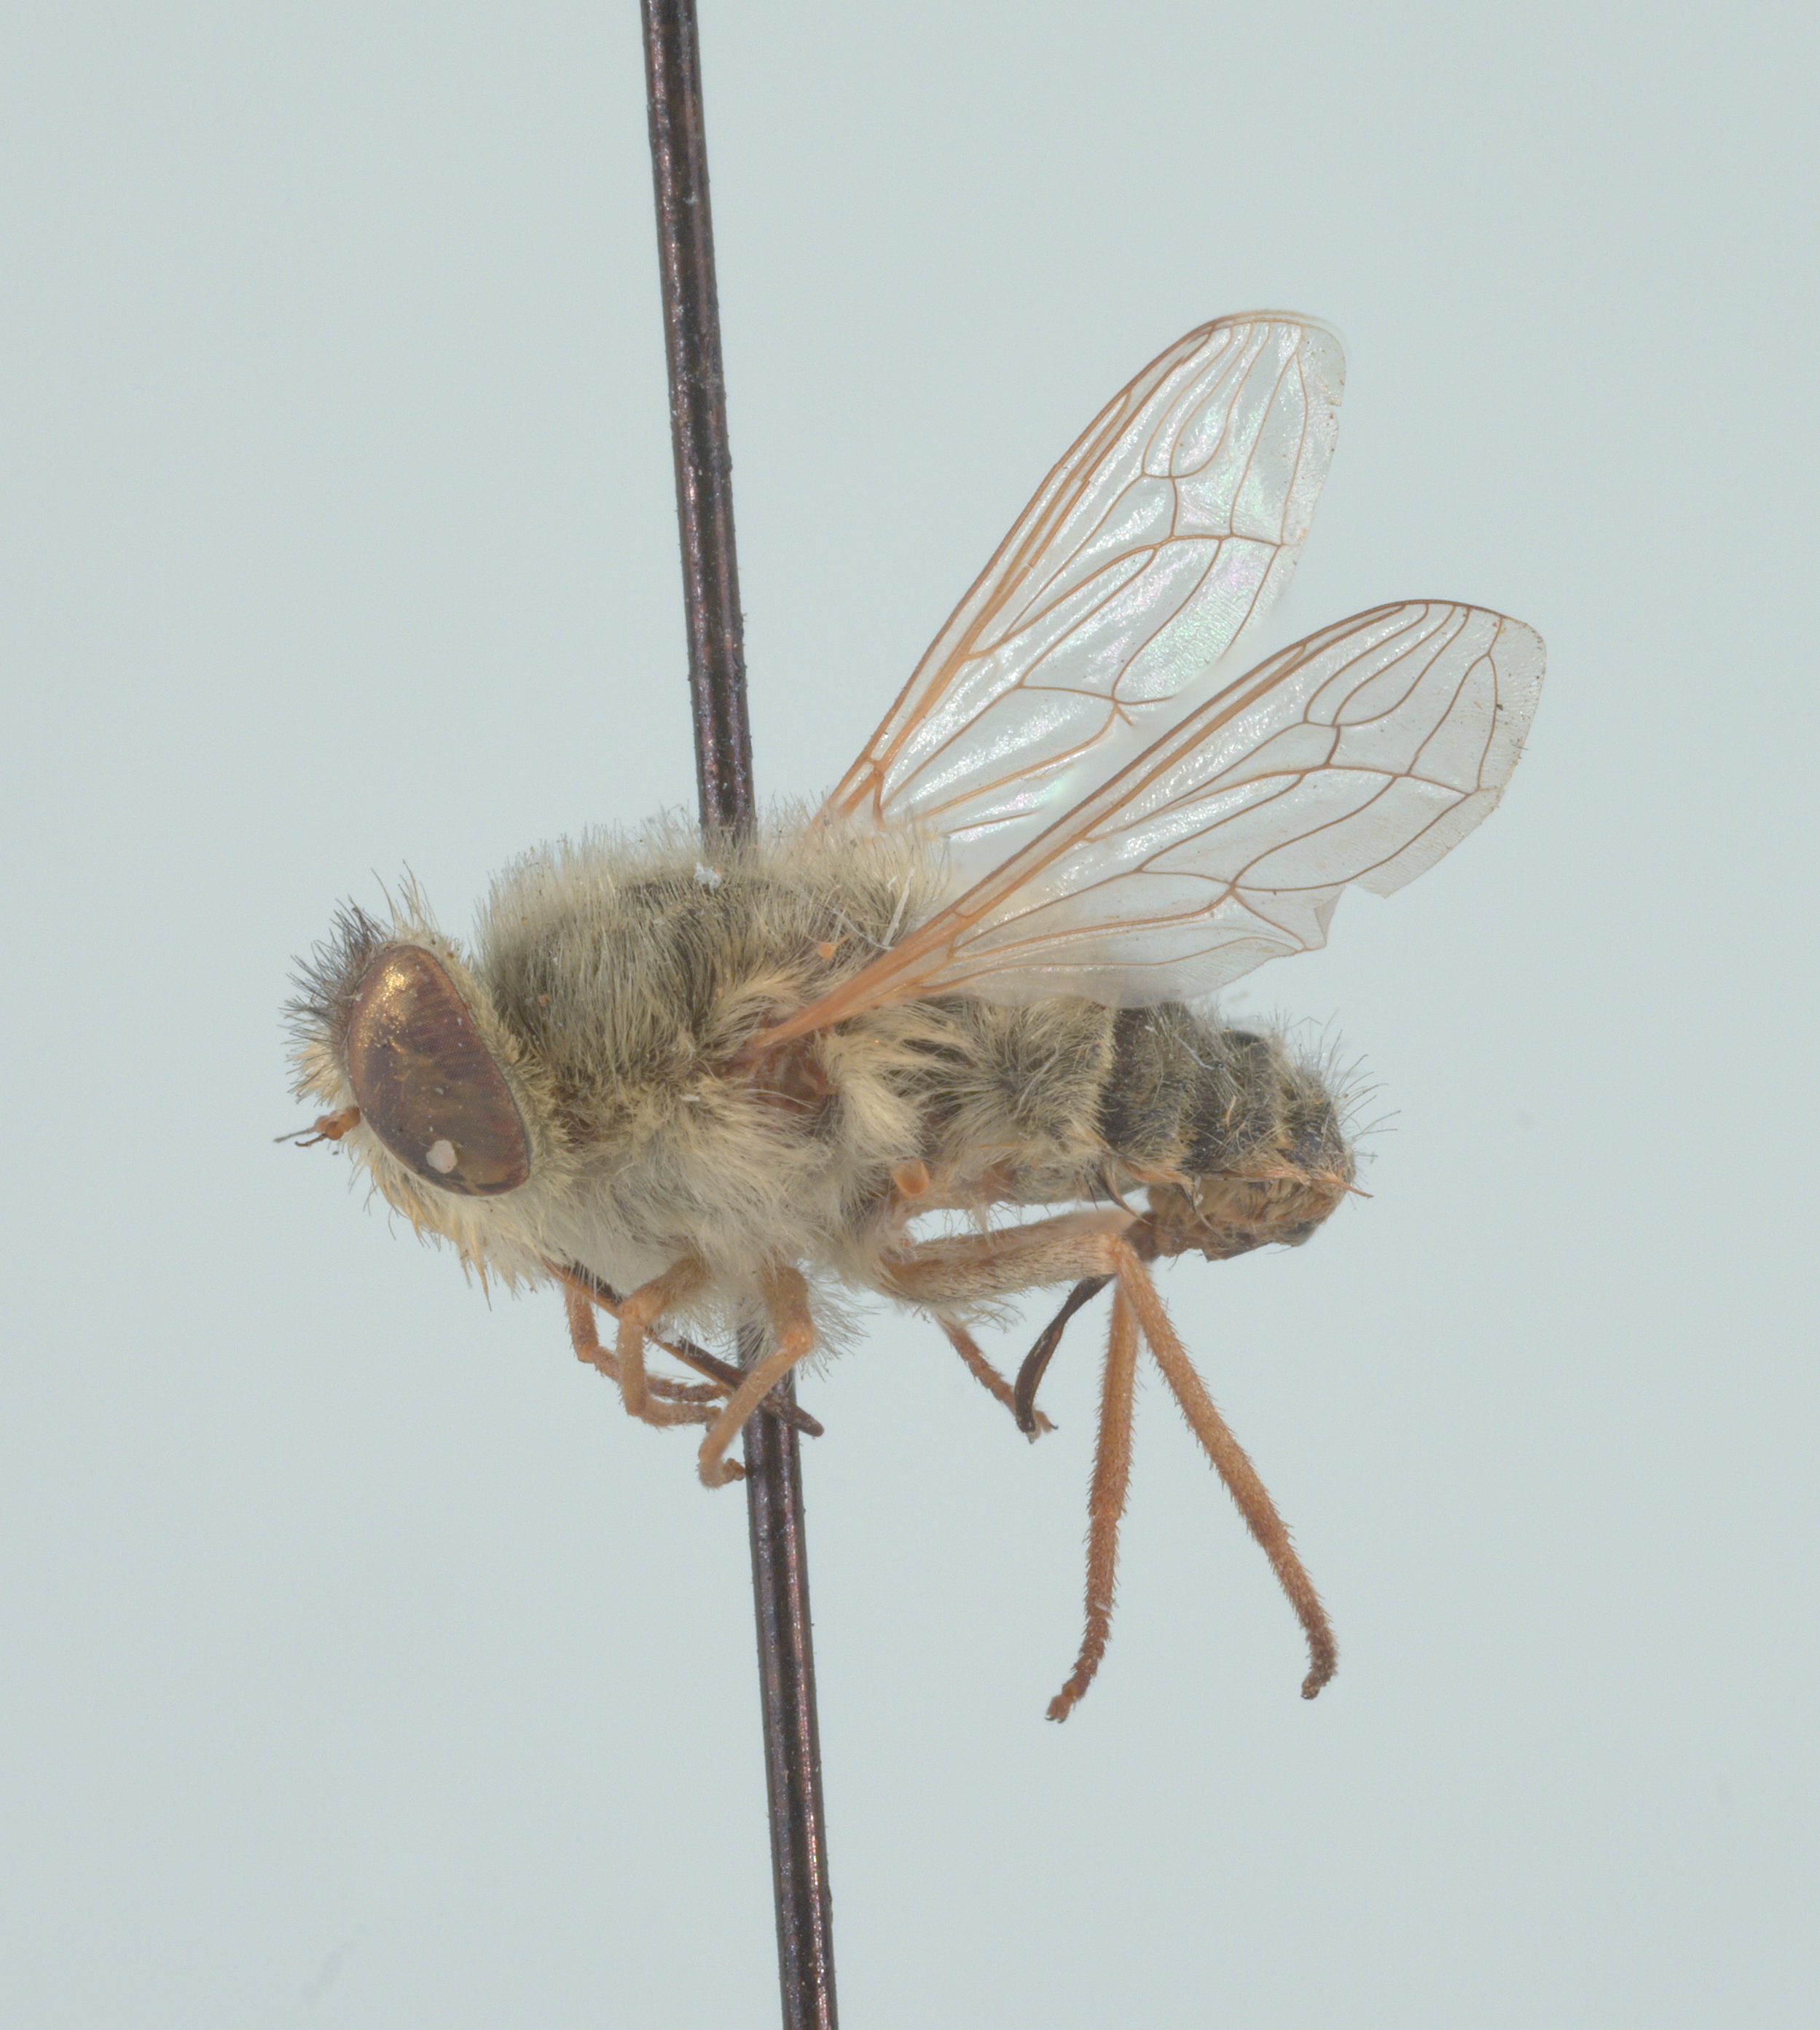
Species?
Neorhynchocephalus sackenii
